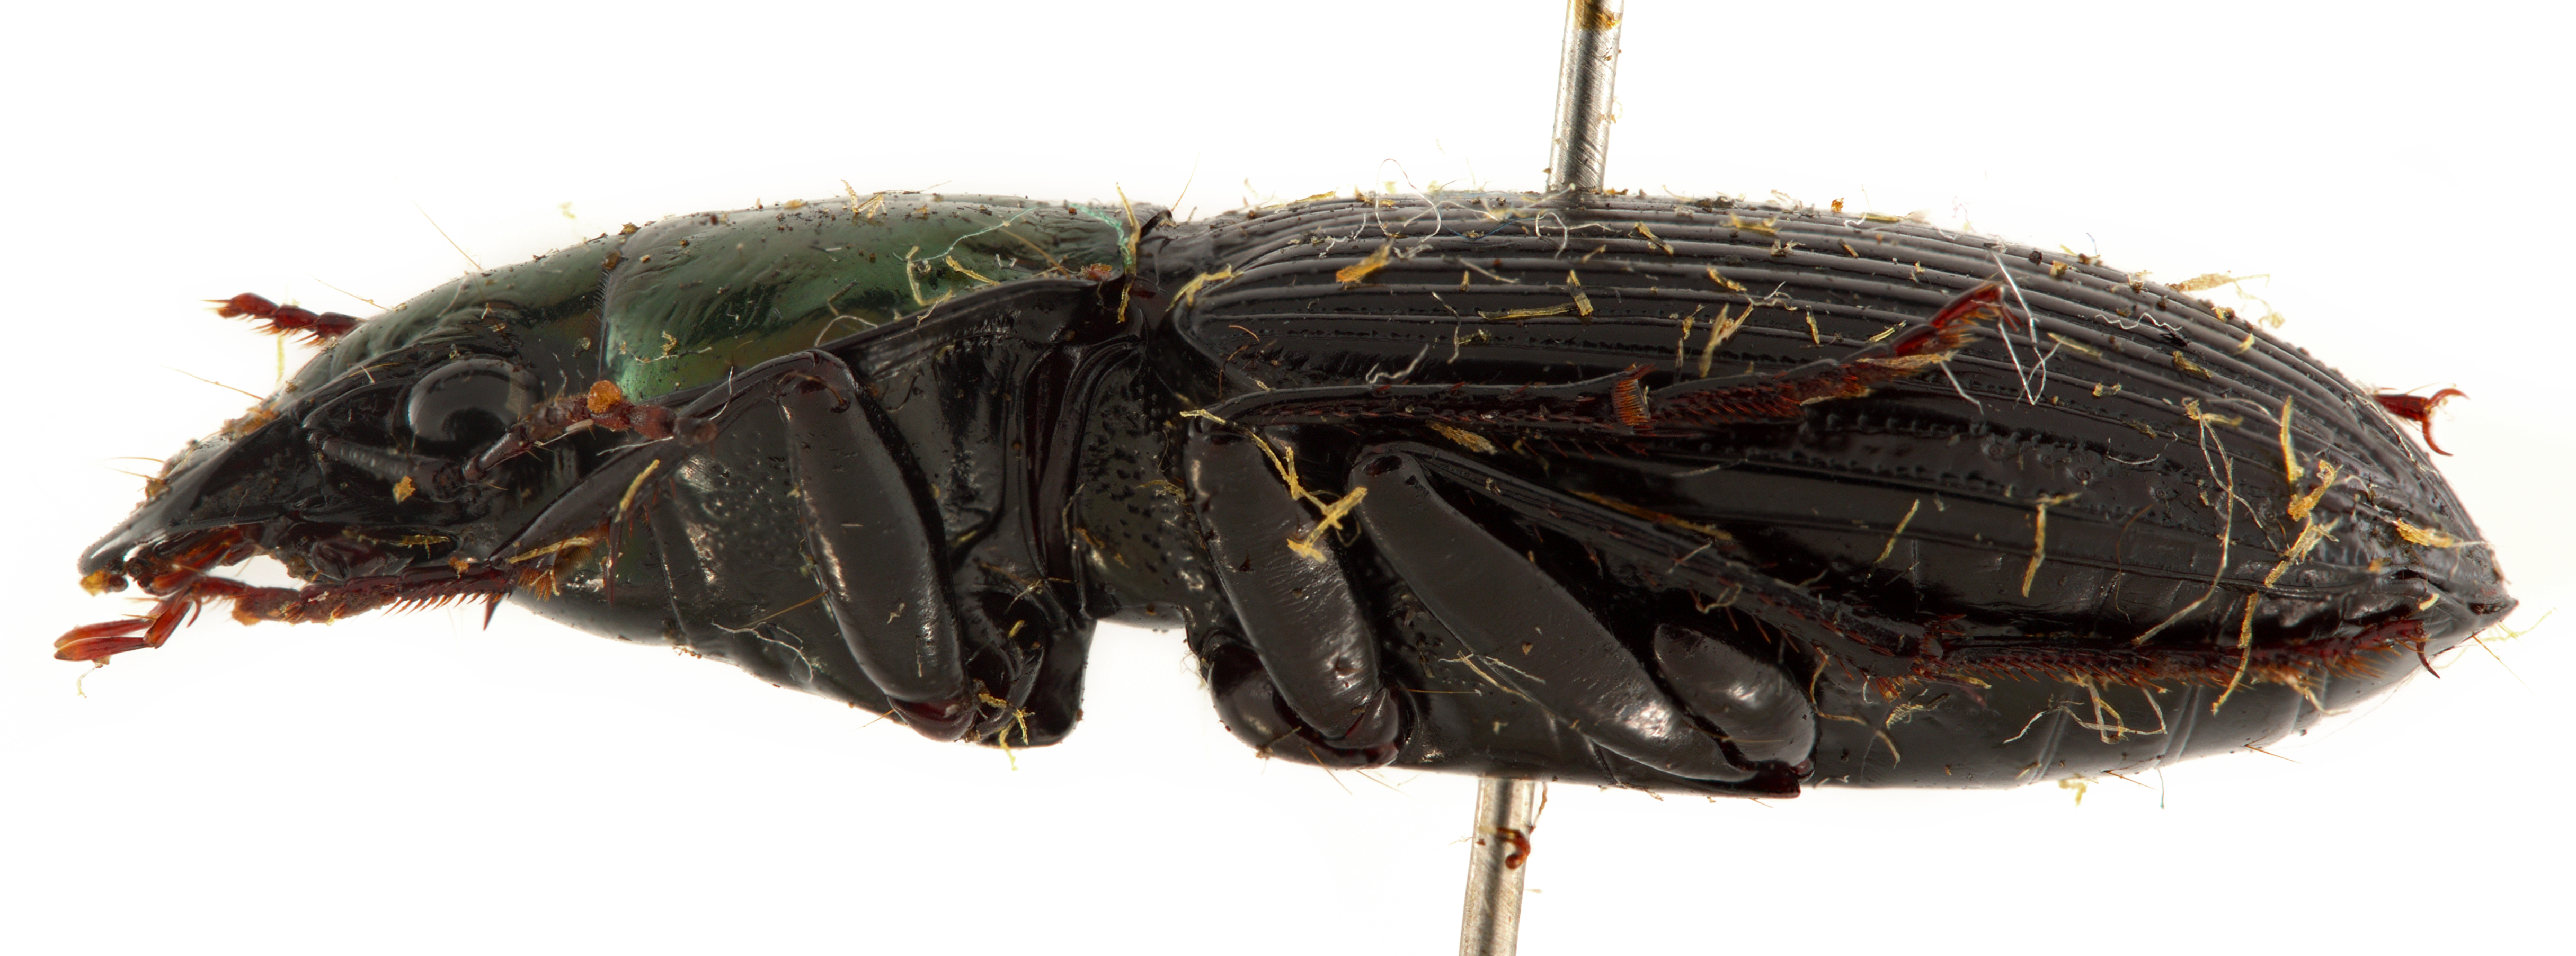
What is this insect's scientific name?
Trigonotoma lewisii
